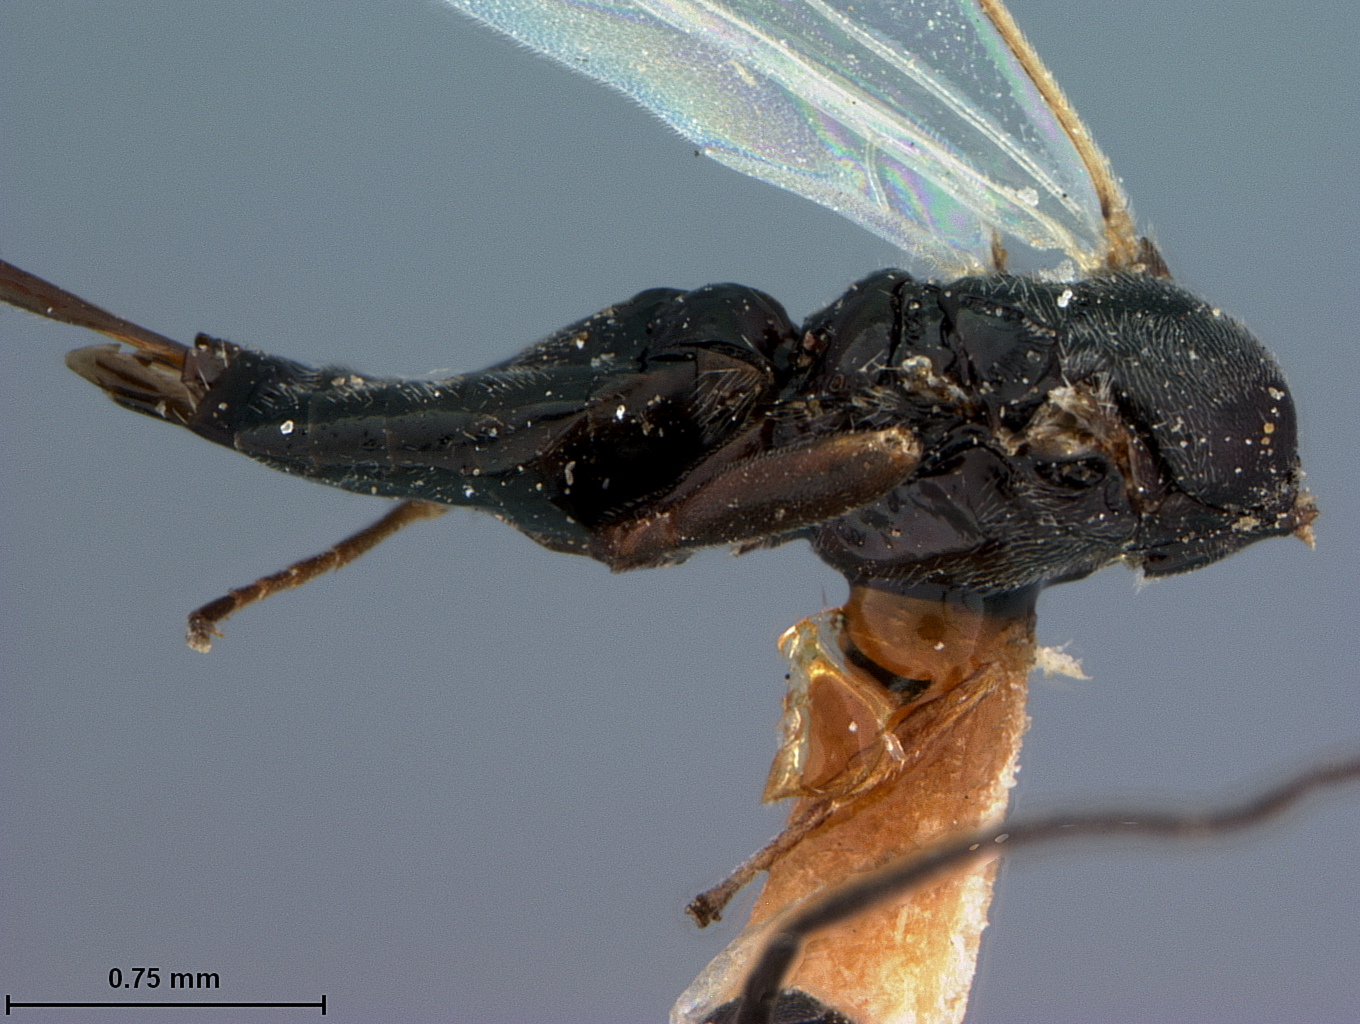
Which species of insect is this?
Apanteles cockerelli
